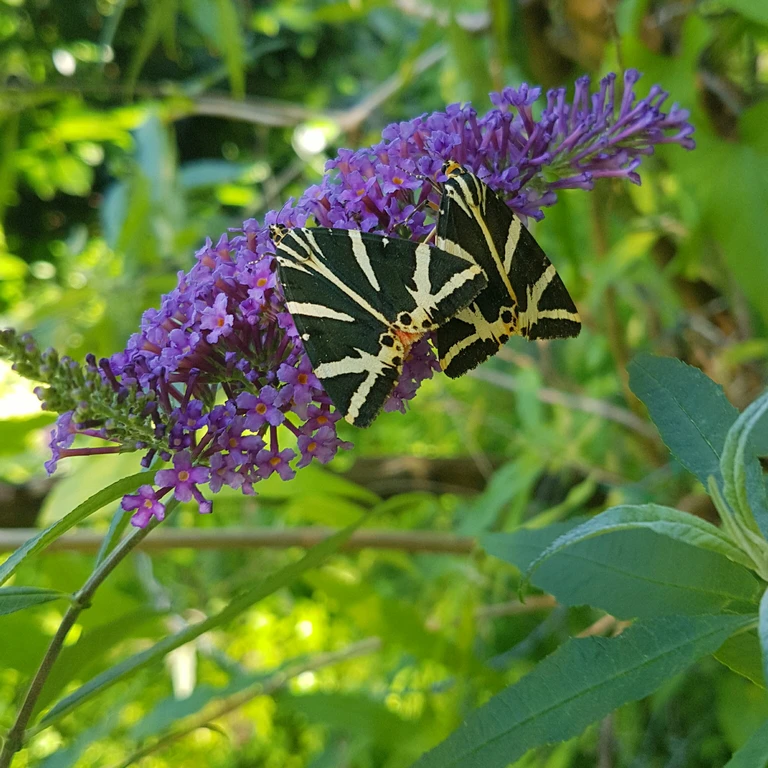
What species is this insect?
Euplagia quadripunctaria
